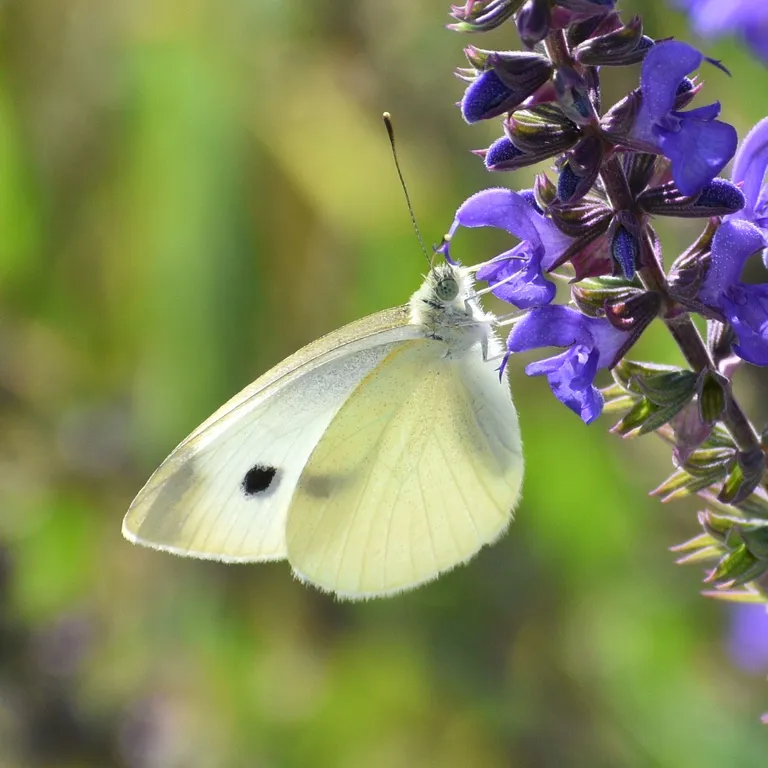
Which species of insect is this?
Pieris rapae
